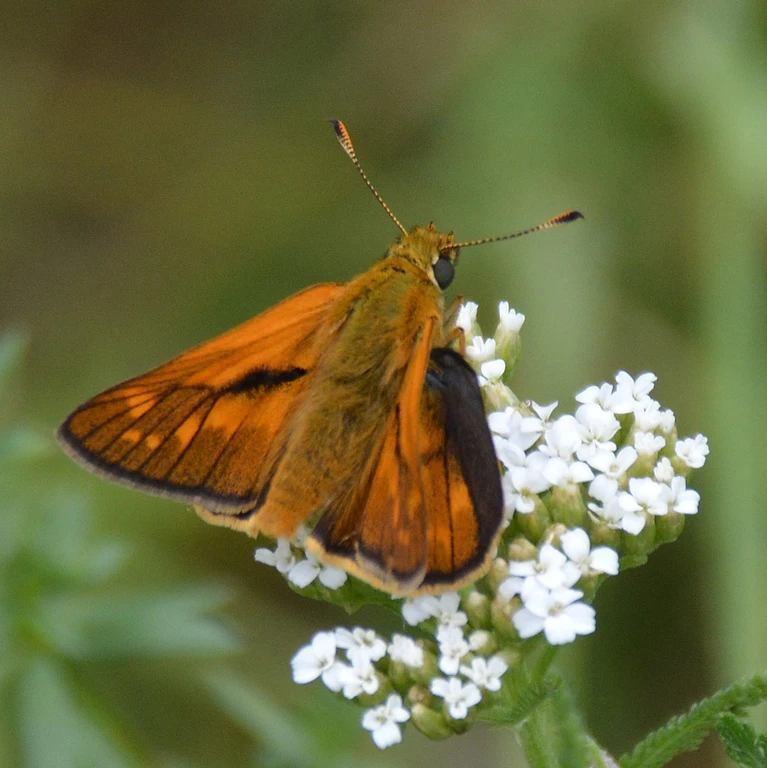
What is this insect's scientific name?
Ochlodes sylvanus (also Ochlodes venata)
